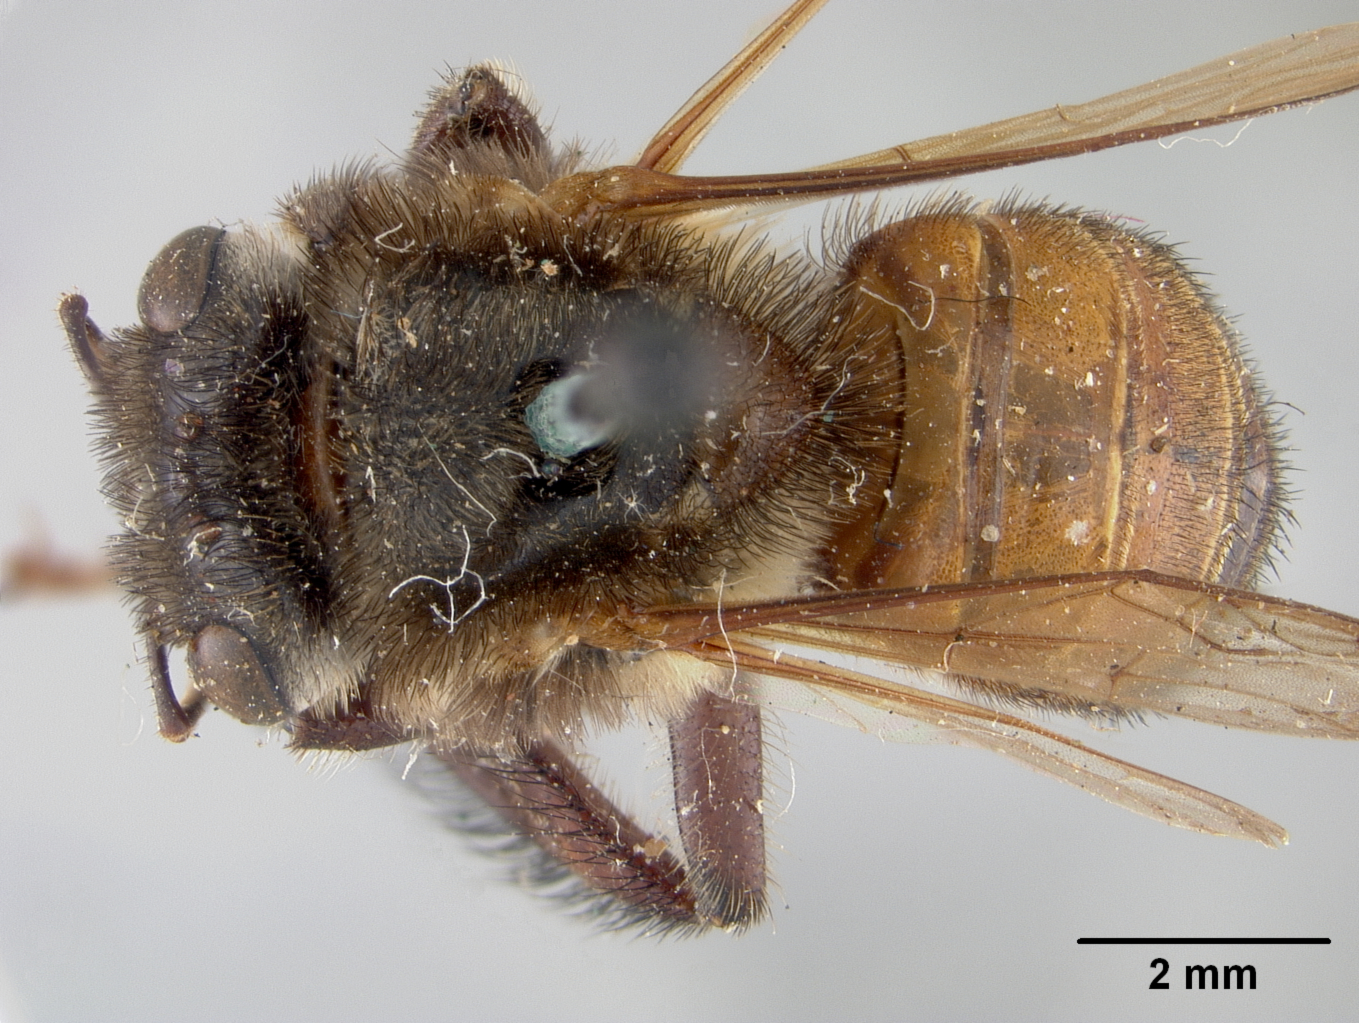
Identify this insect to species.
Melipona fasciata
